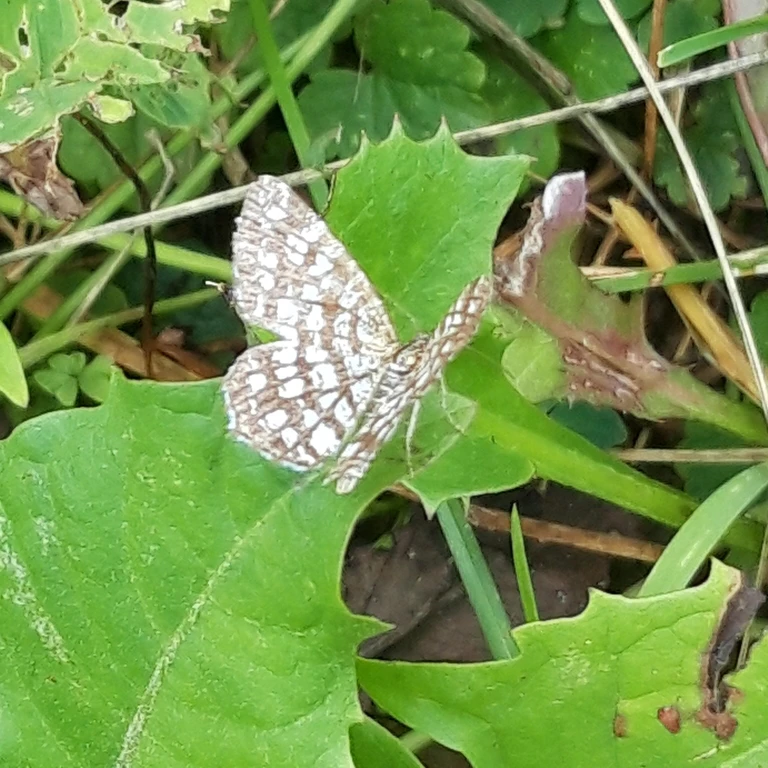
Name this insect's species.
Chiasmia clathrata
